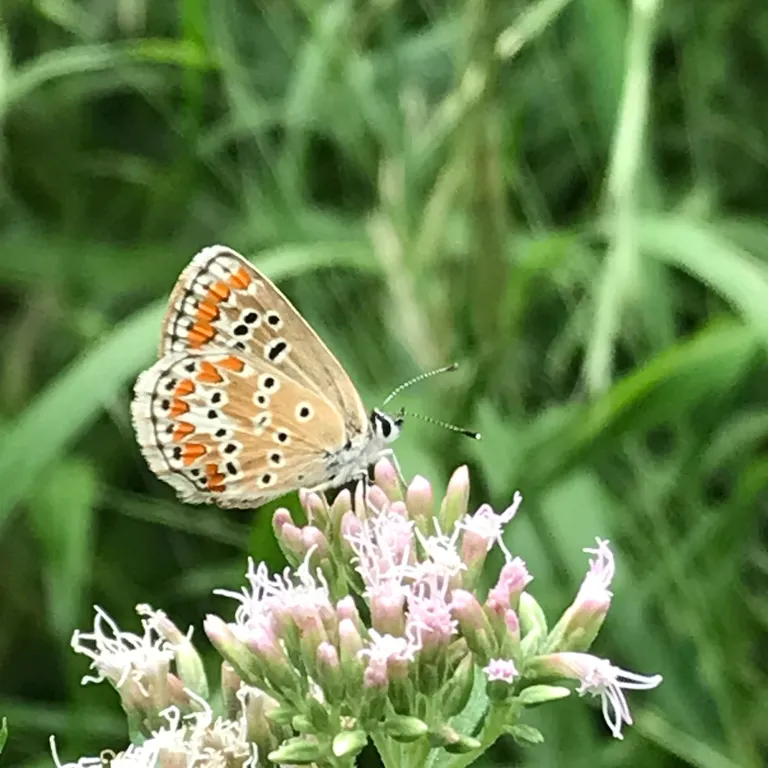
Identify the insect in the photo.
Aricia agestis/artaxerxes
